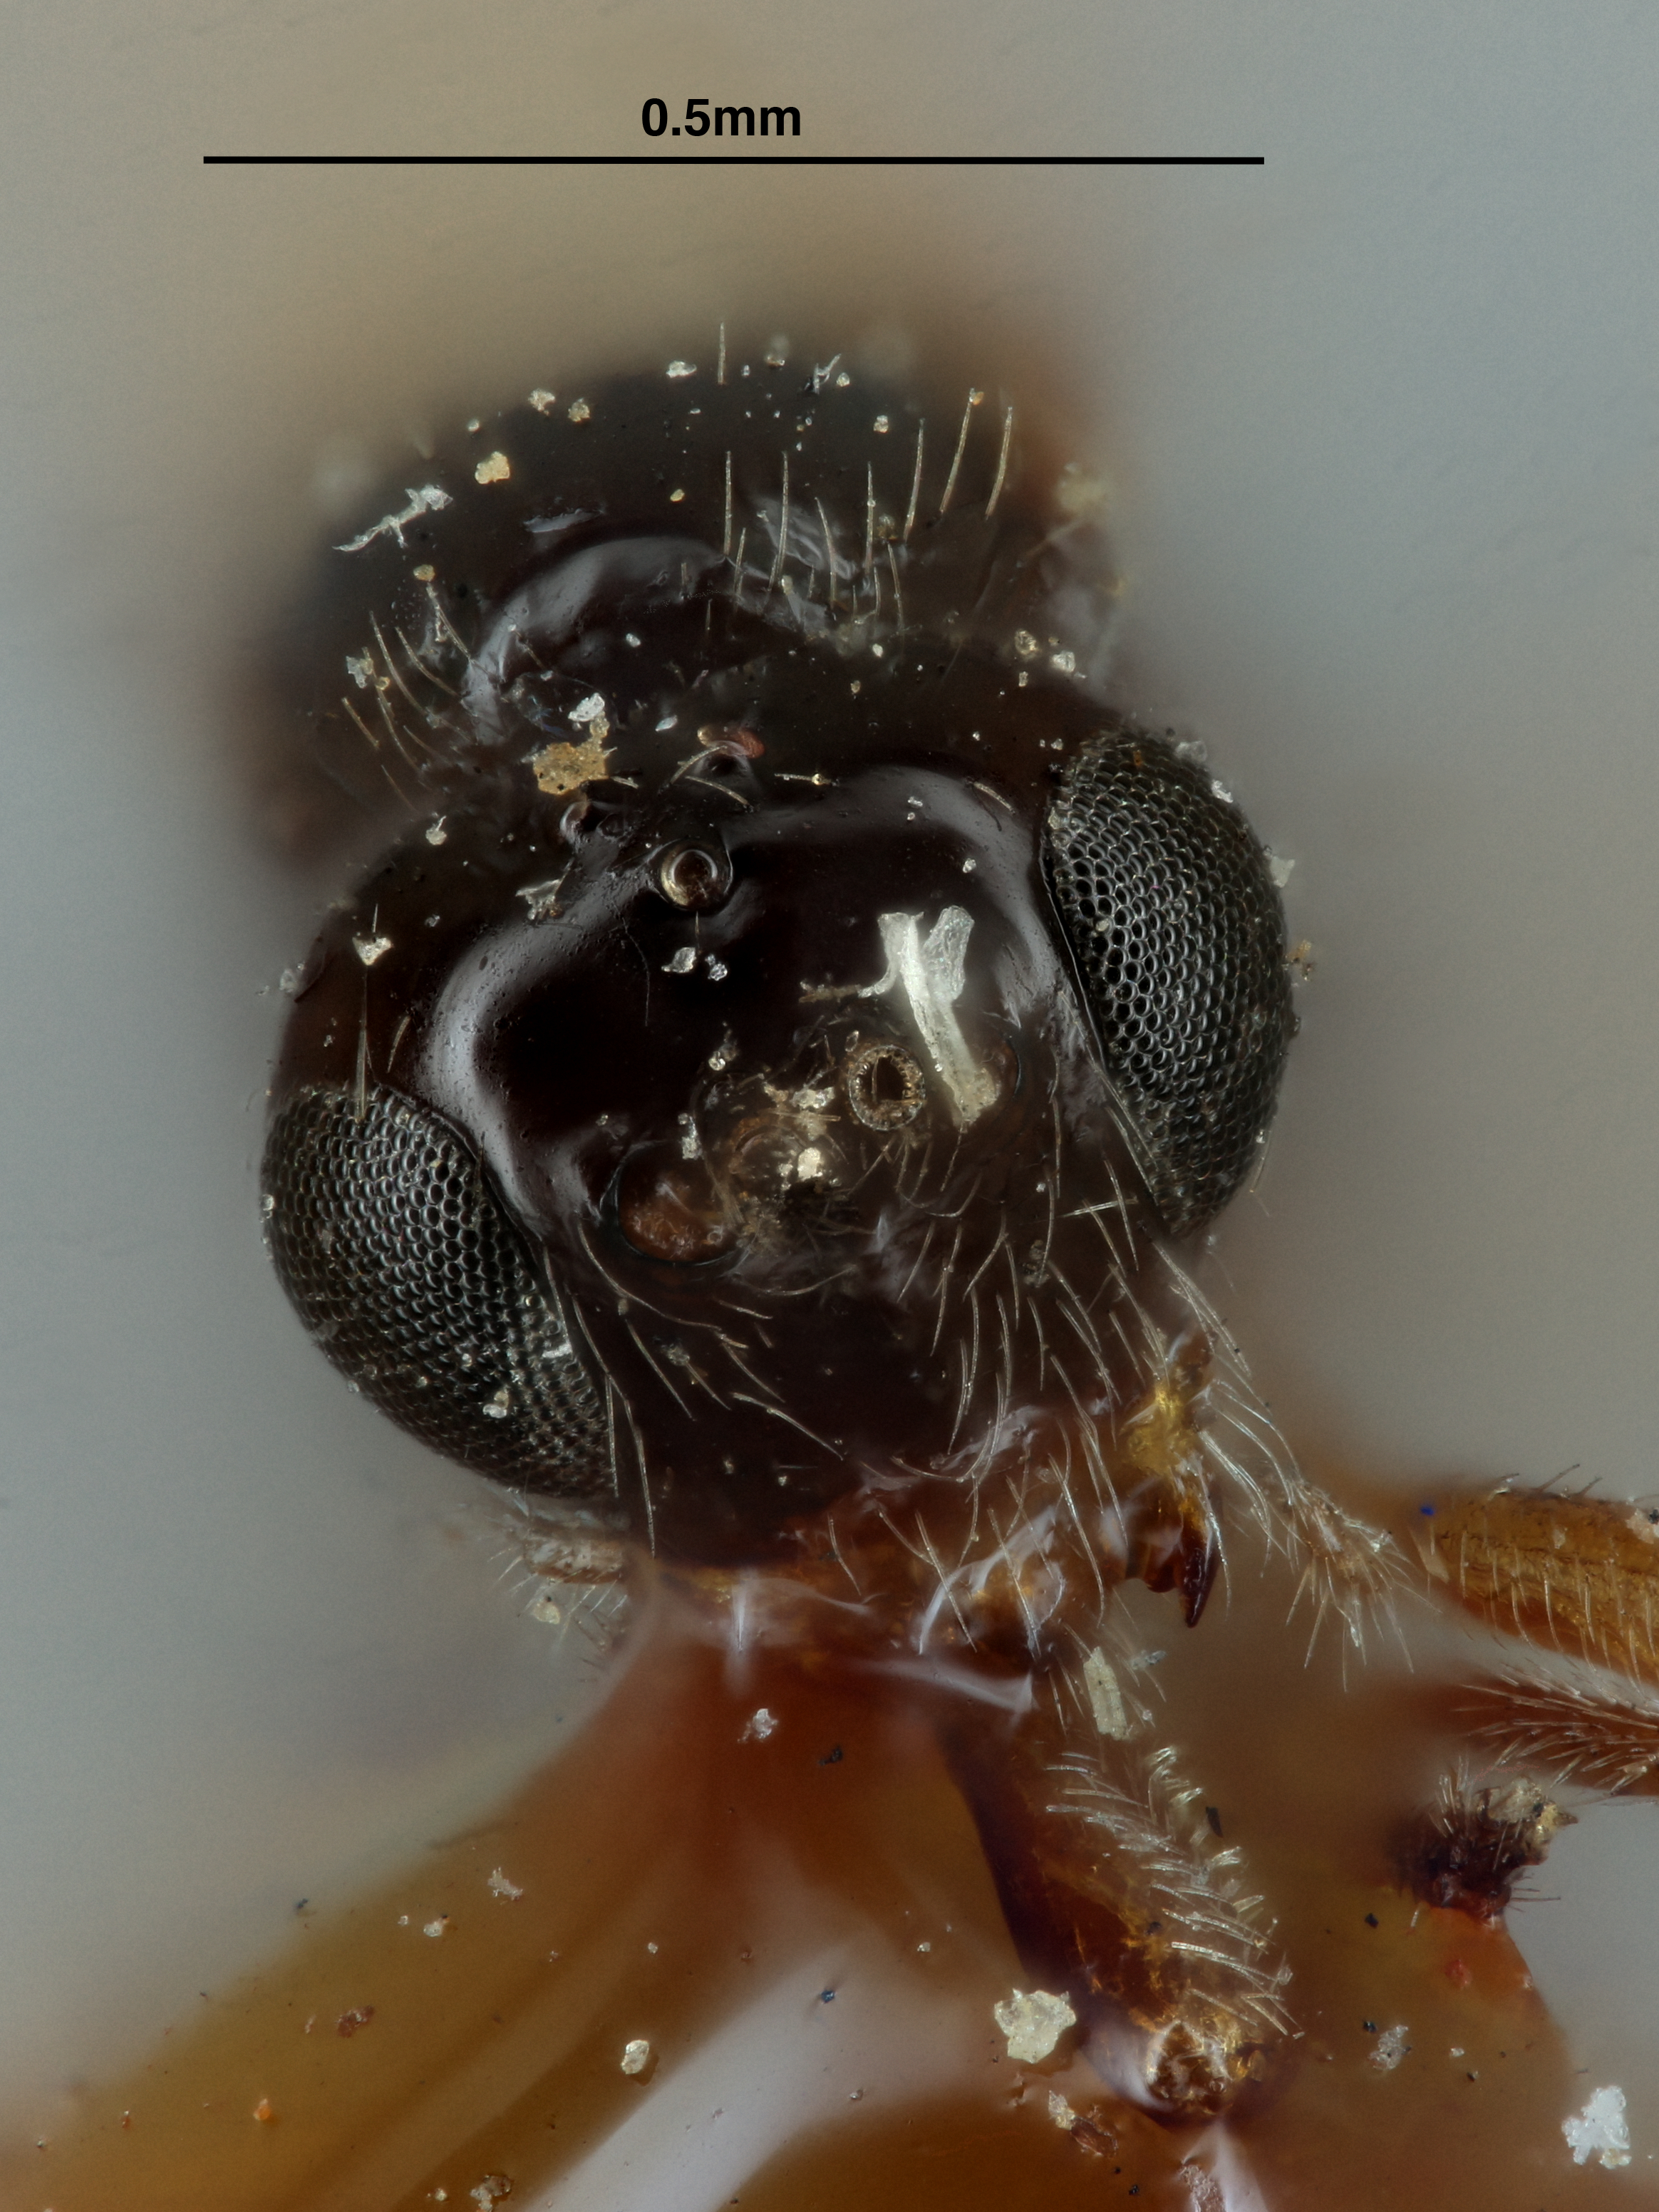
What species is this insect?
Aclisis montana
